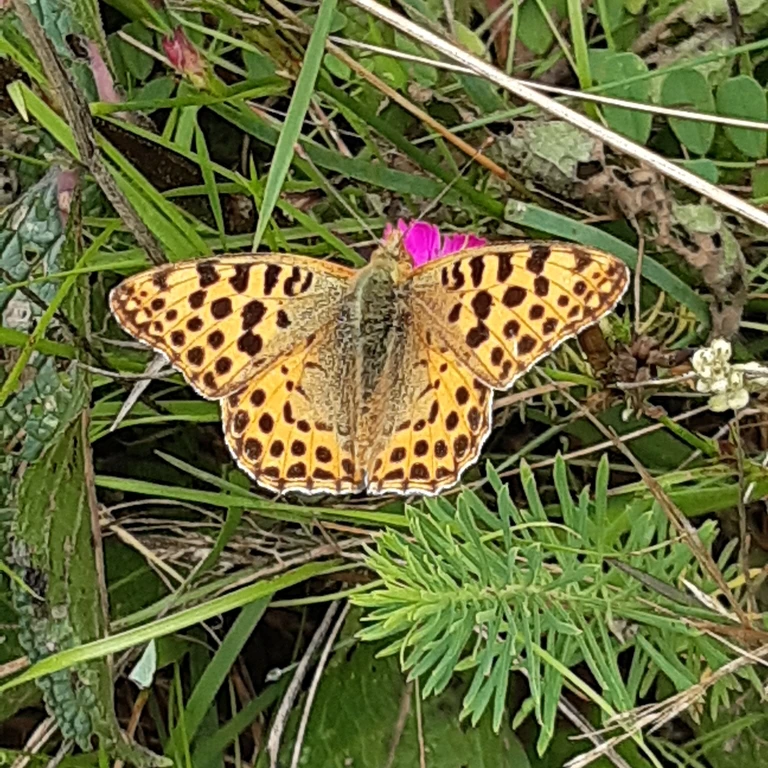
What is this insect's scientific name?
Issoria lathonia
